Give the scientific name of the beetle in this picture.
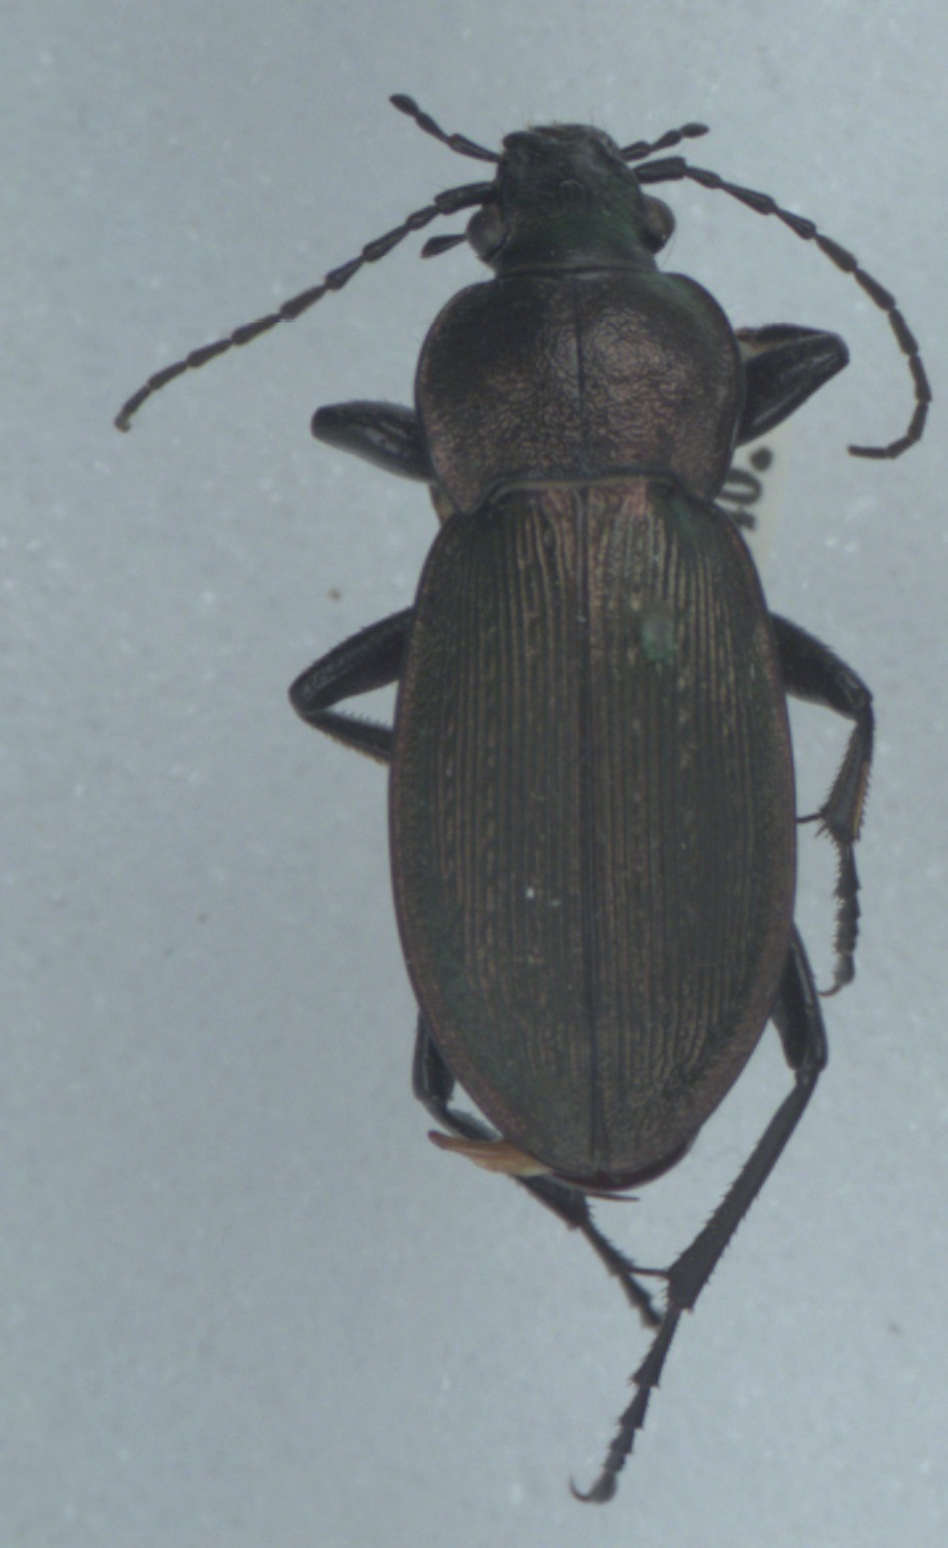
Carabus monilis
